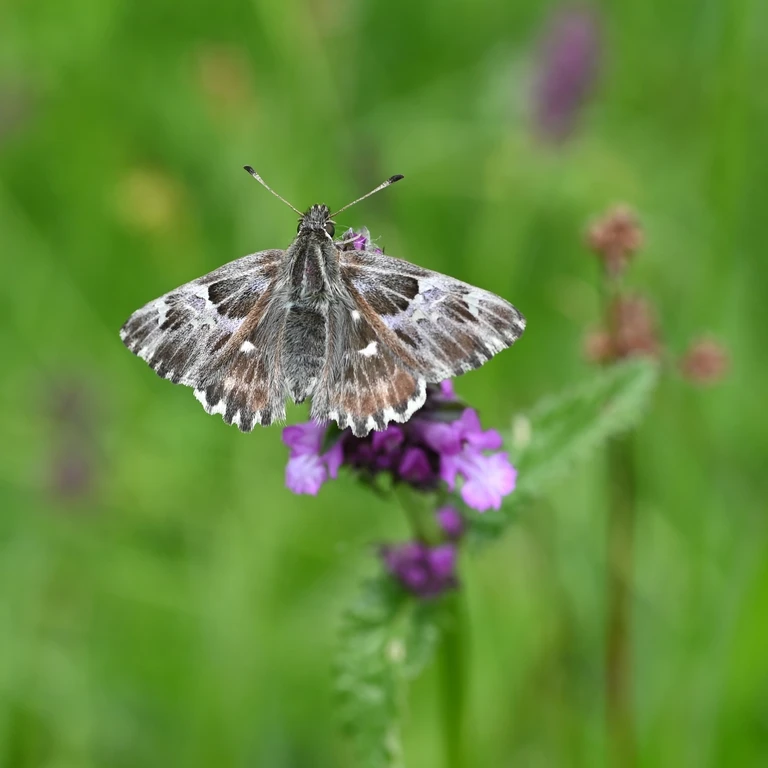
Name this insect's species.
Muschampia floccifera (also Carcharodus floccifera)
